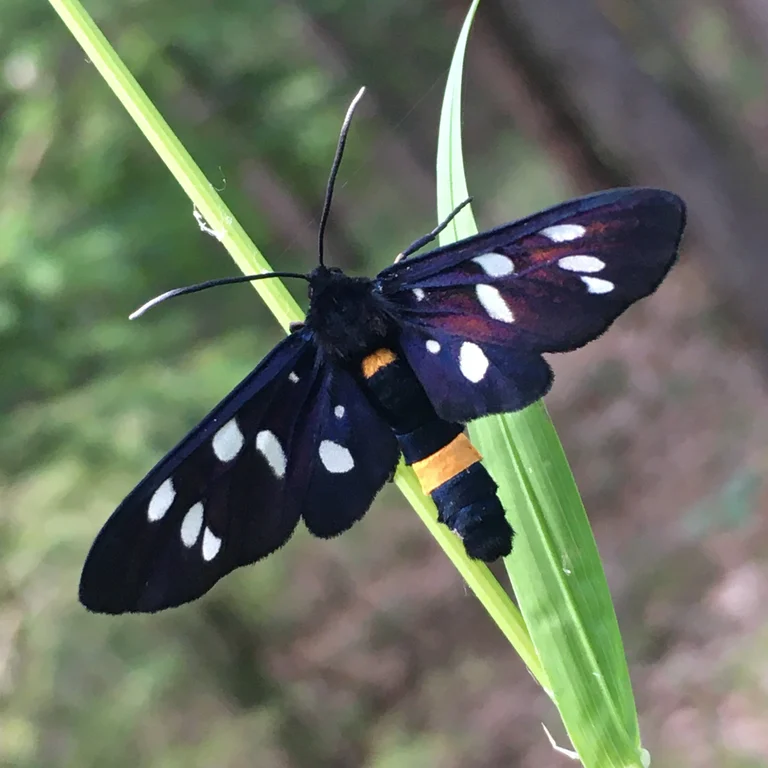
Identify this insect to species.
Amata phegea
